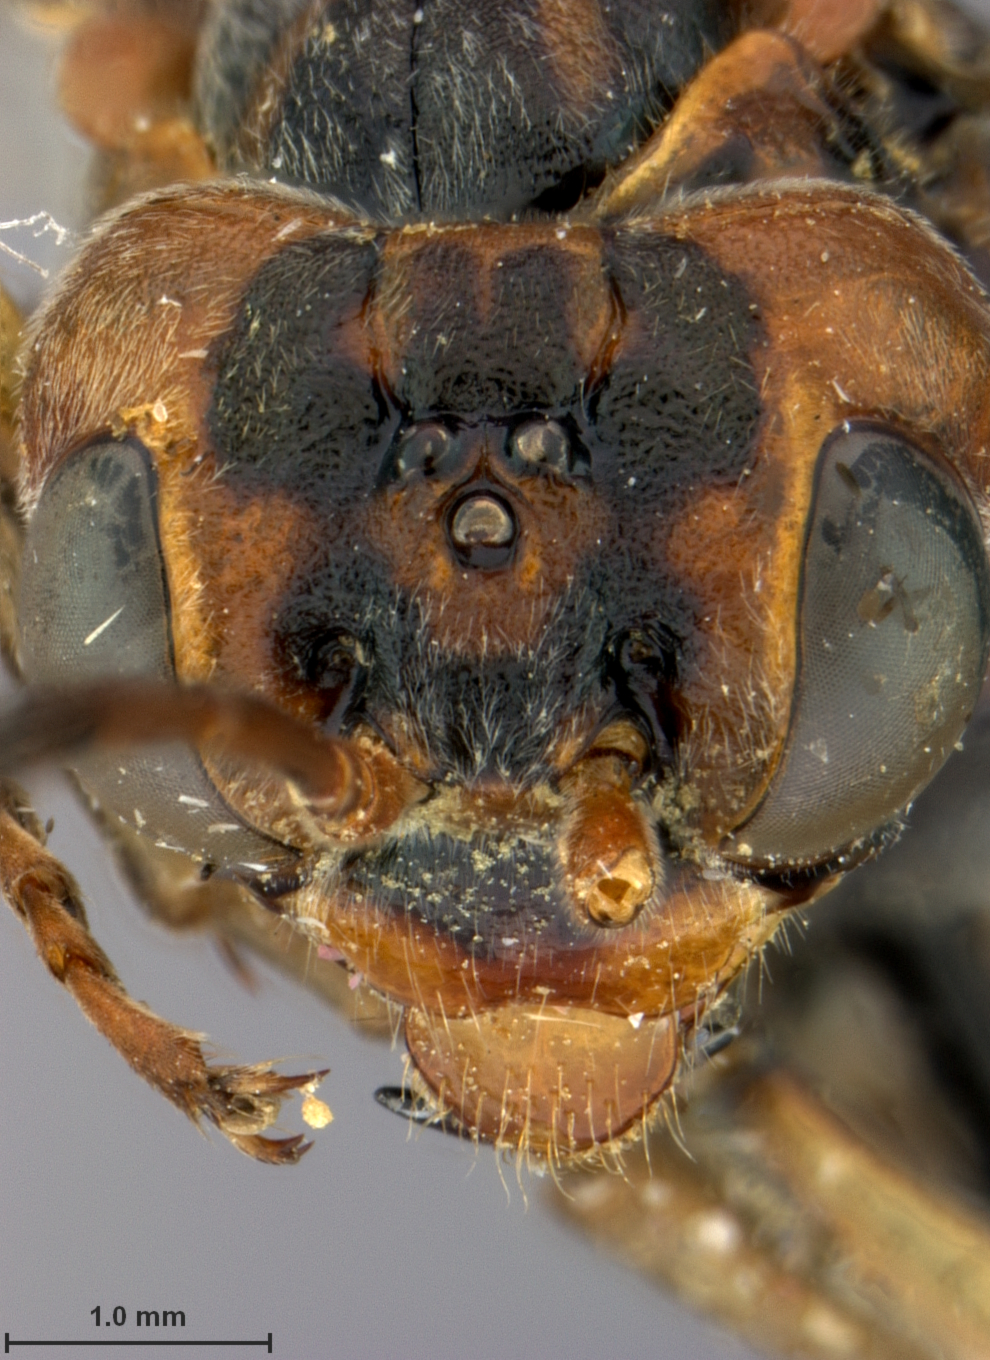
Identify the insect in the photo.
Tenthredo nigrobrunnea
